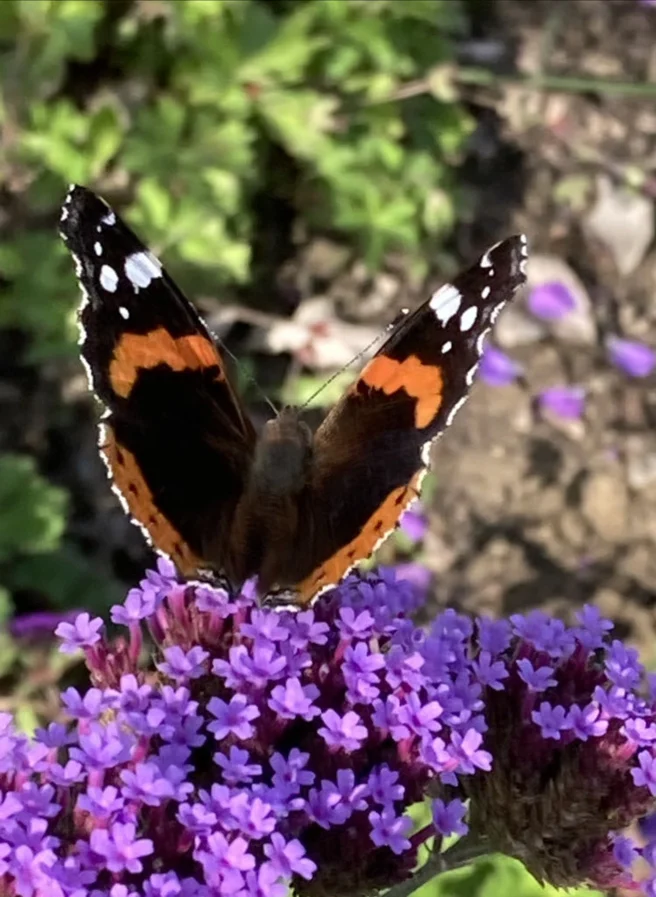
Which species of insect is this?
Vanessa atalanta
